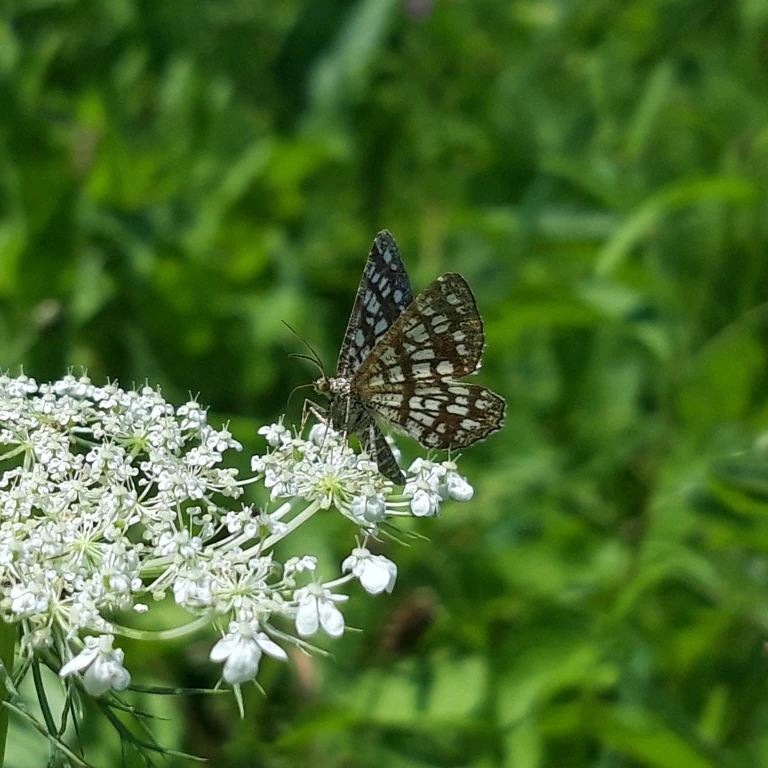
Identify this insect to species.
Chiasmia clathrata
